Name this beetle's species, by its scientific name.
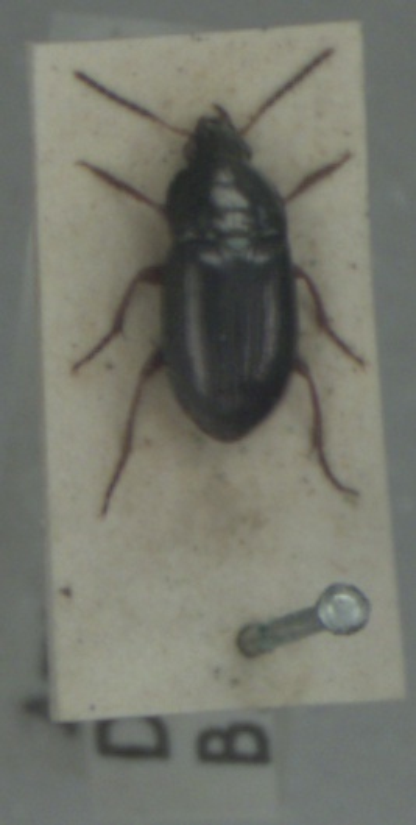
Amara anthobia
